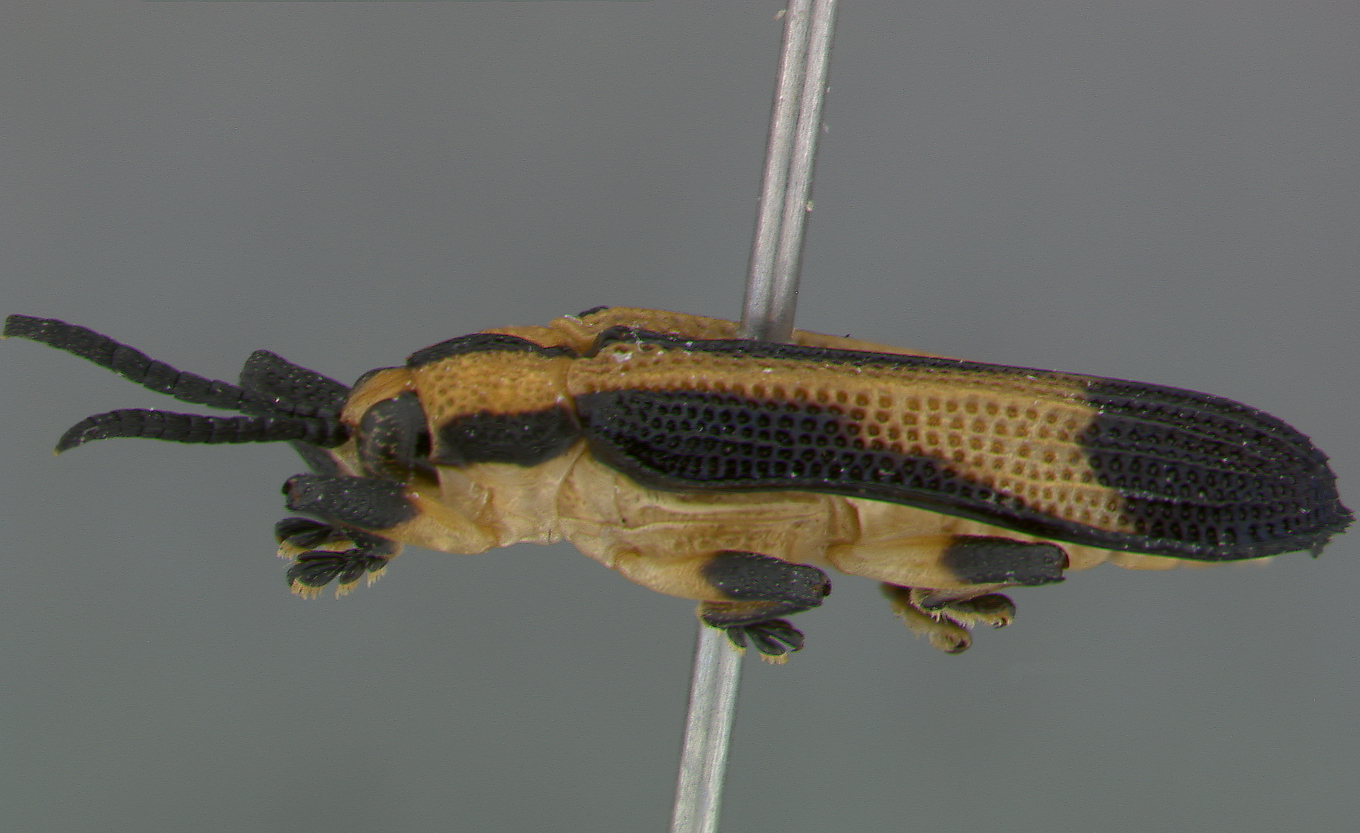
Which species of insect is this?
Xenochalepus hespenheidei
